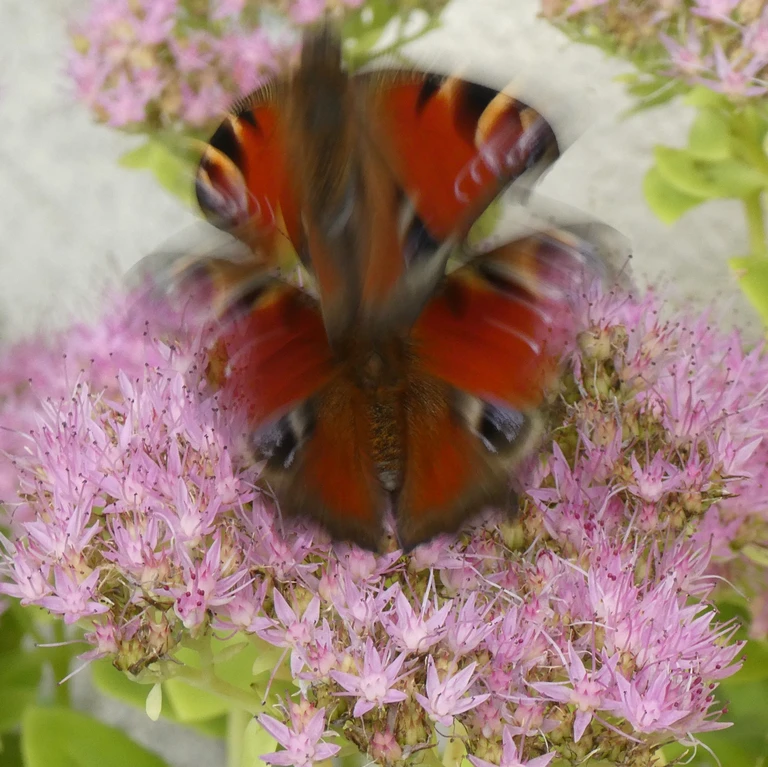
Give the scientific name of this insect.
Aglais io
